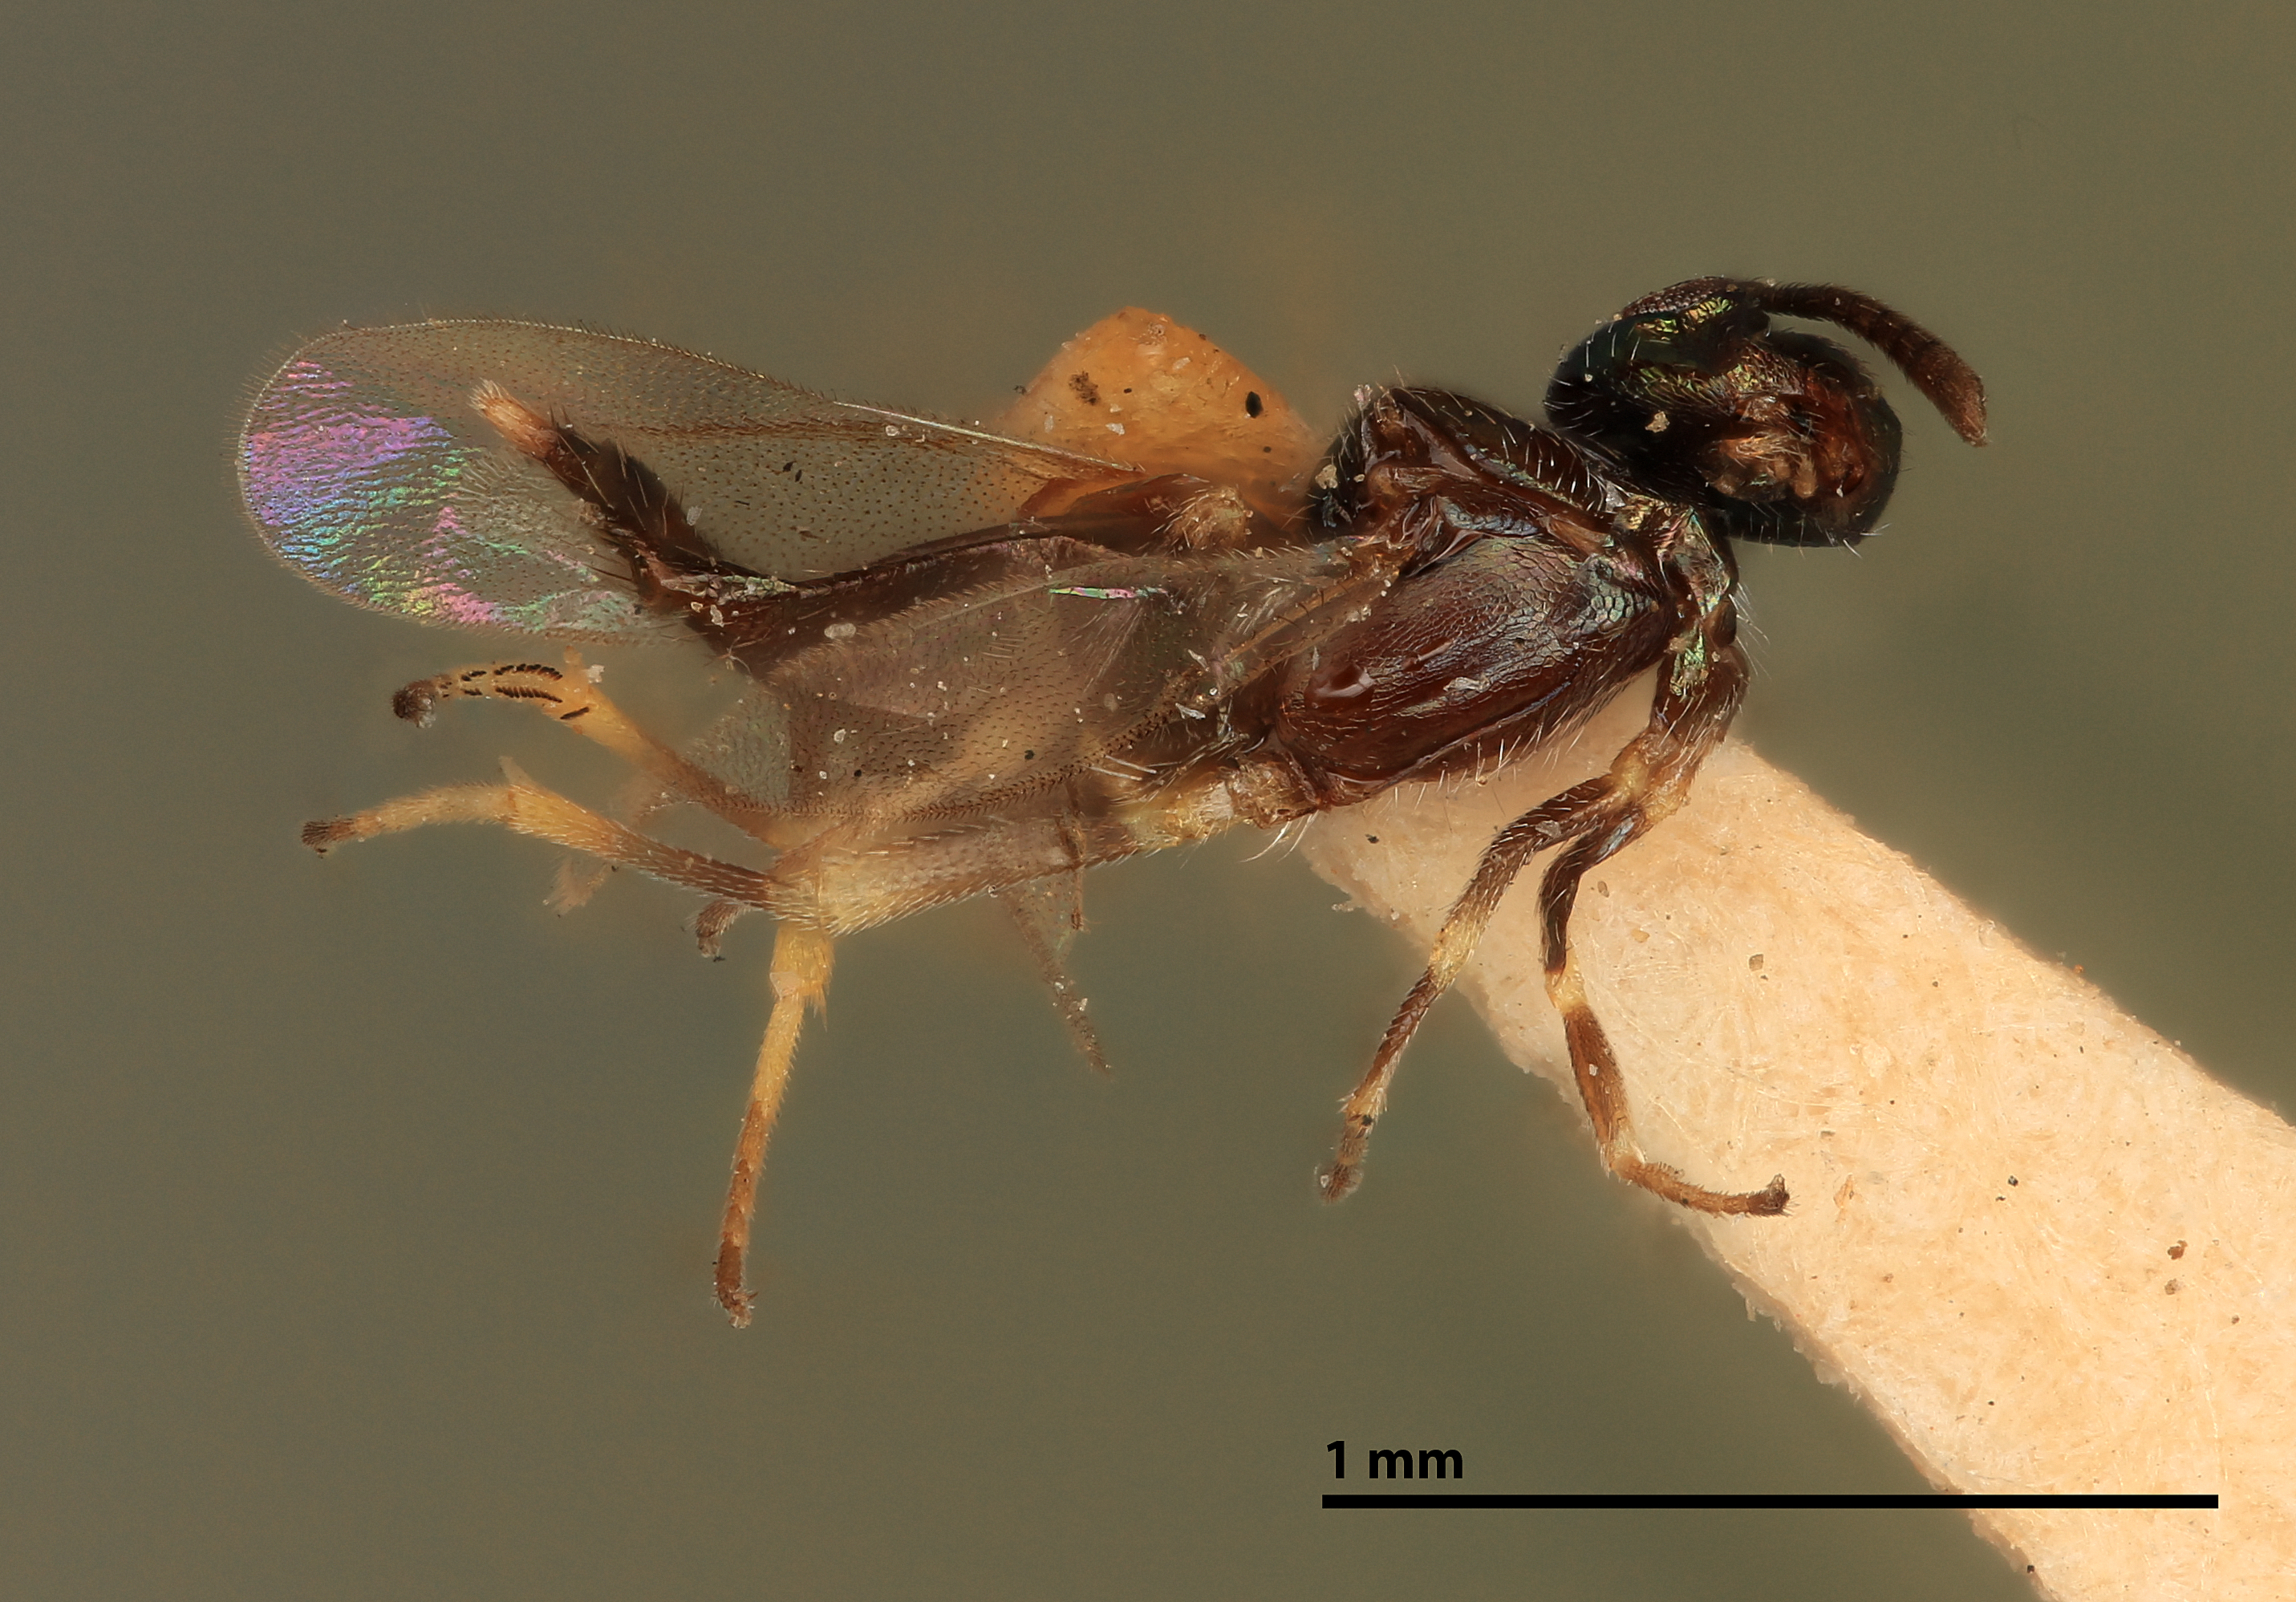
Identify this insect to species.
Eupelmus bardus
